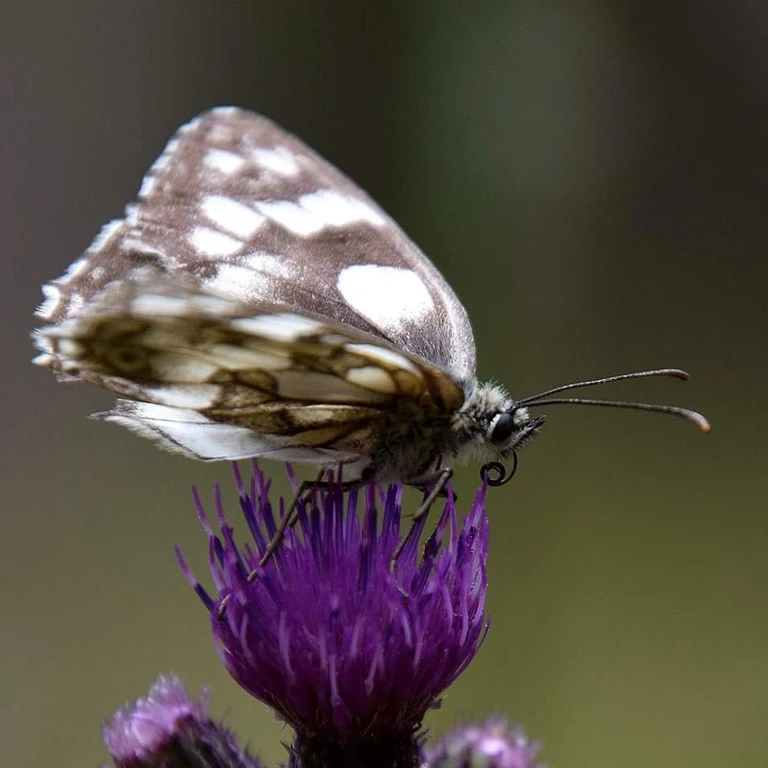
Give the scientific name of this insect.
Melanargia galathea
